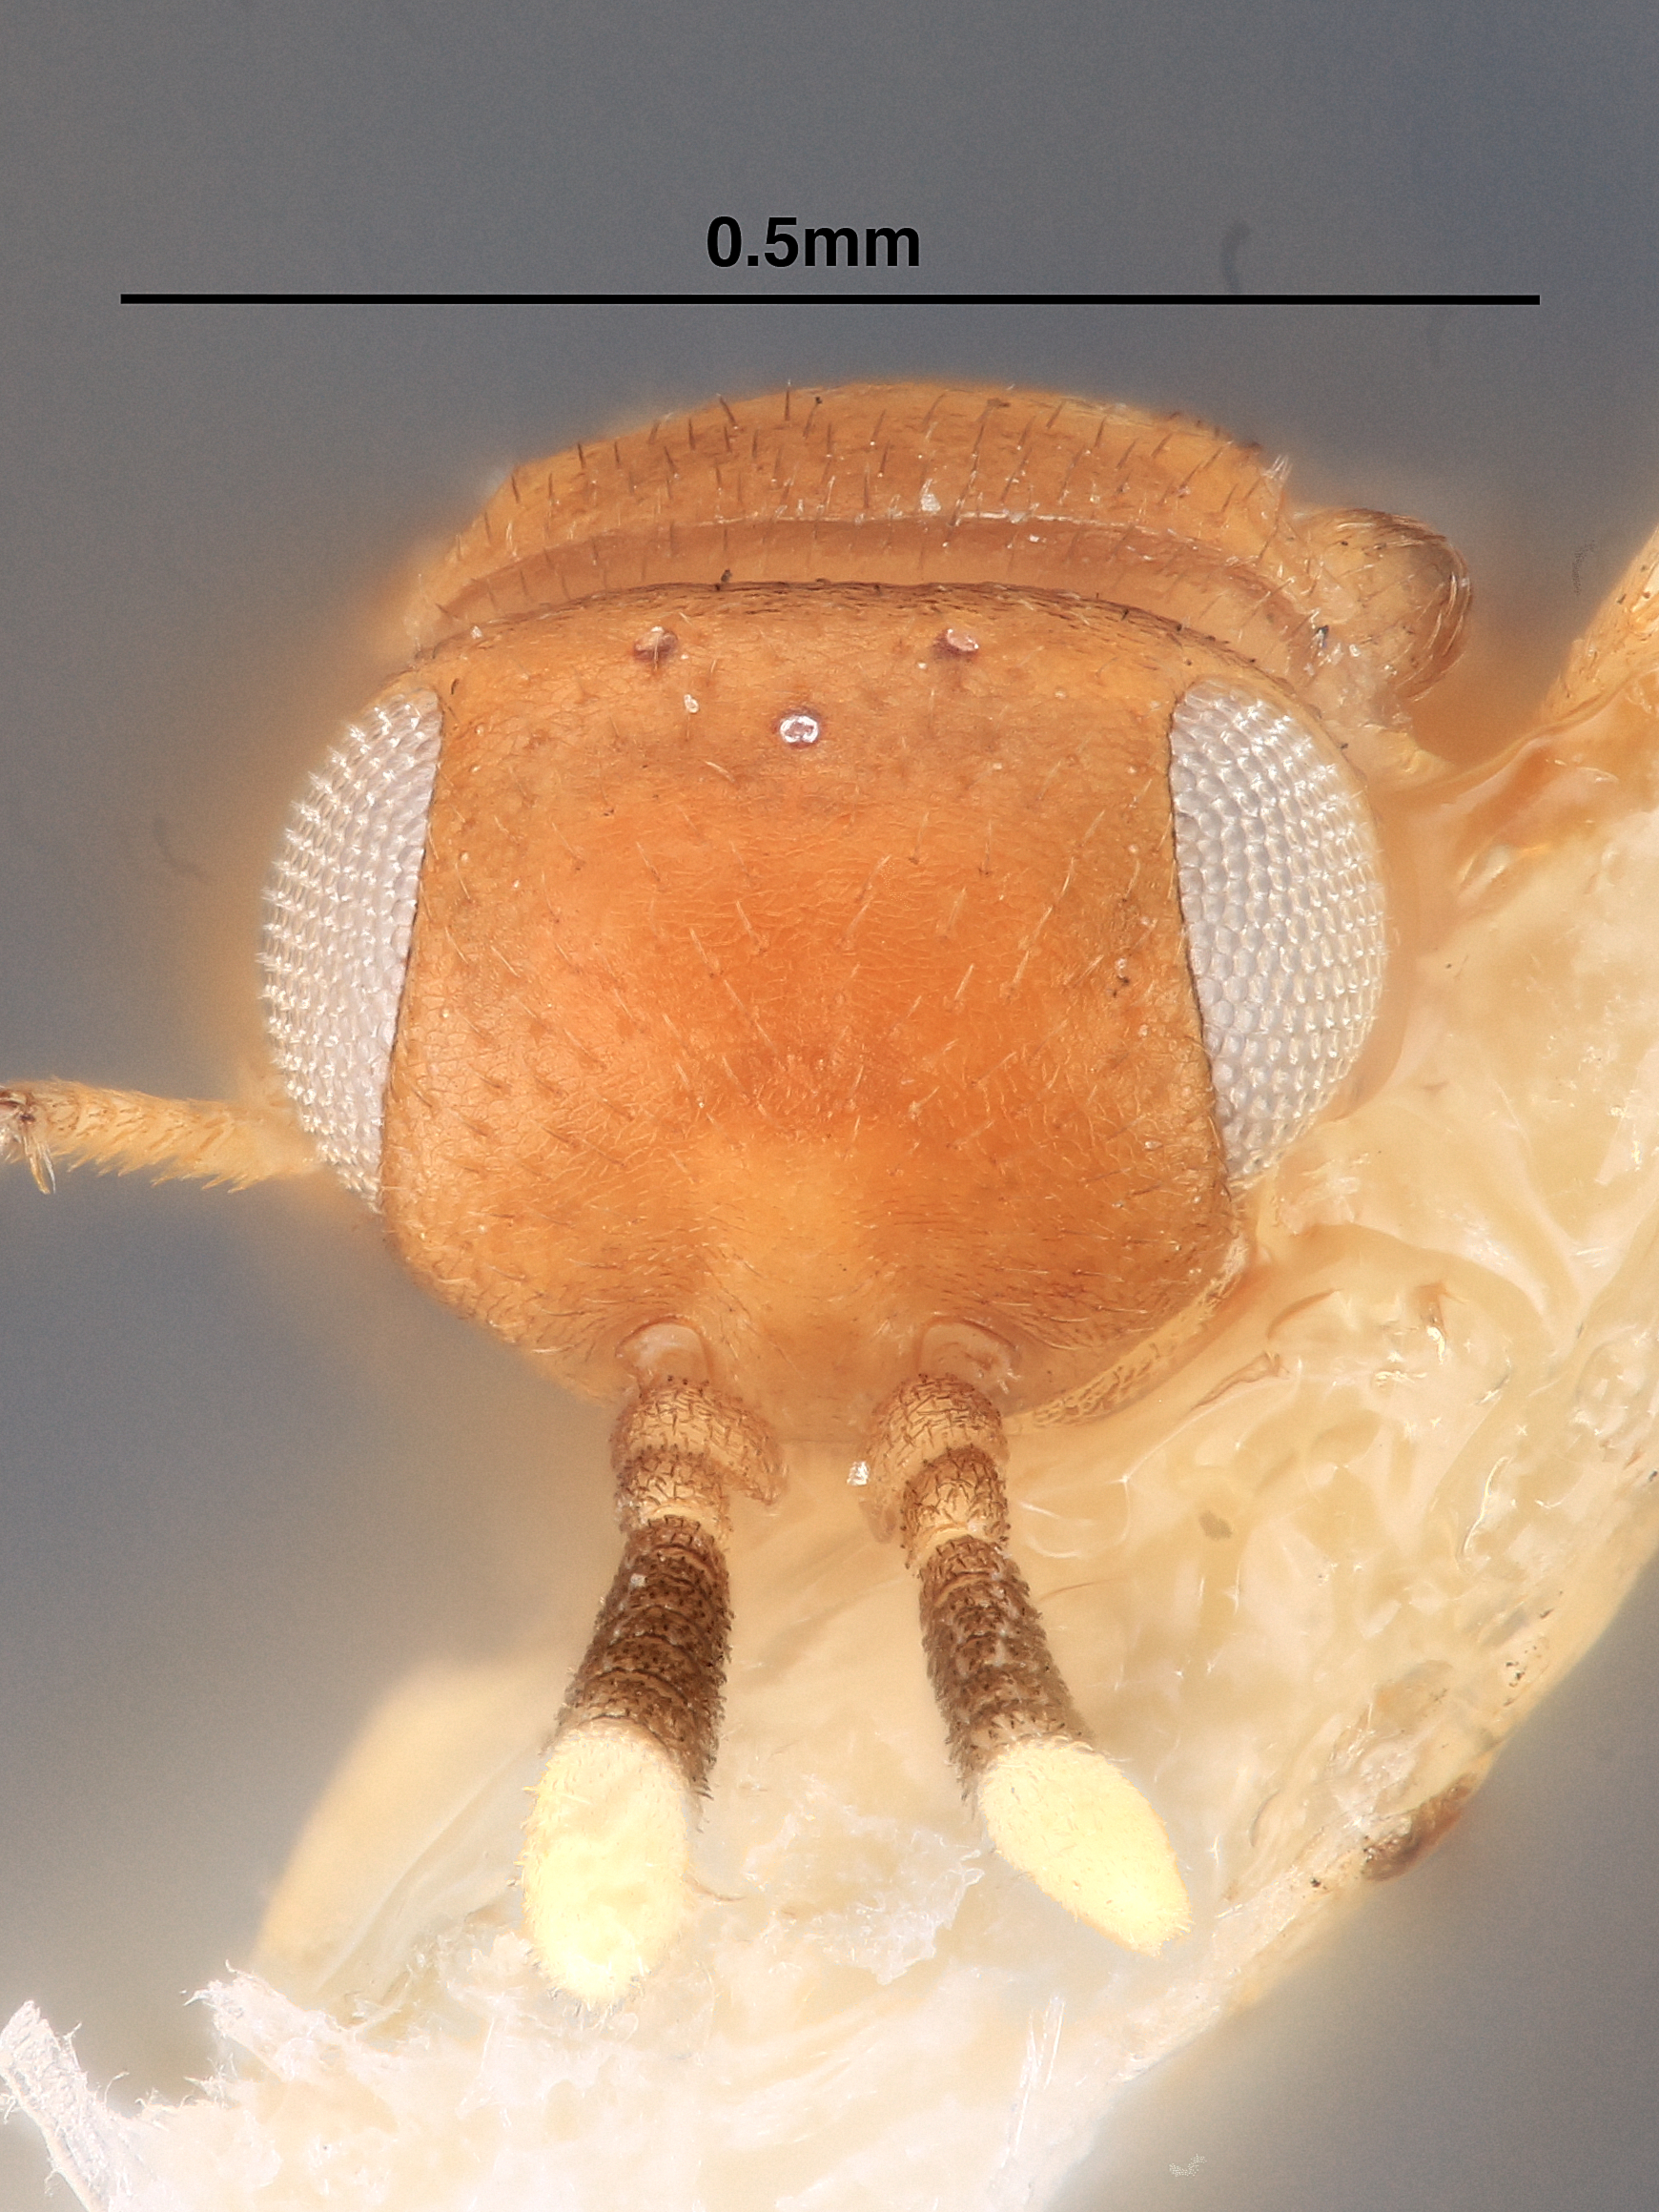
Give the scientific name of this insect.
Dusmetia indica
